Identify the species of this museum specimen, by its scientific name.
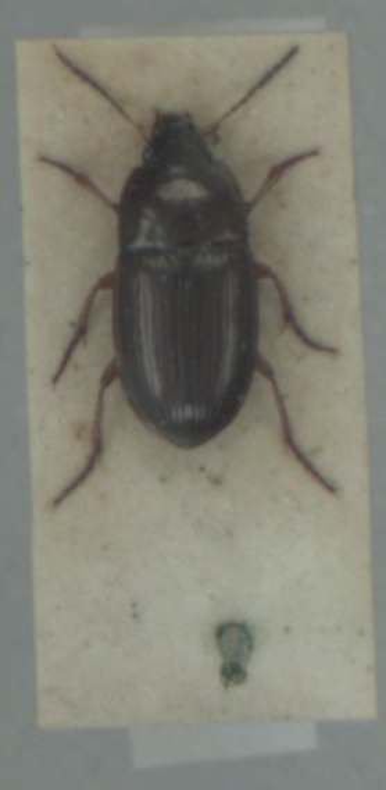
Amara familiaris
